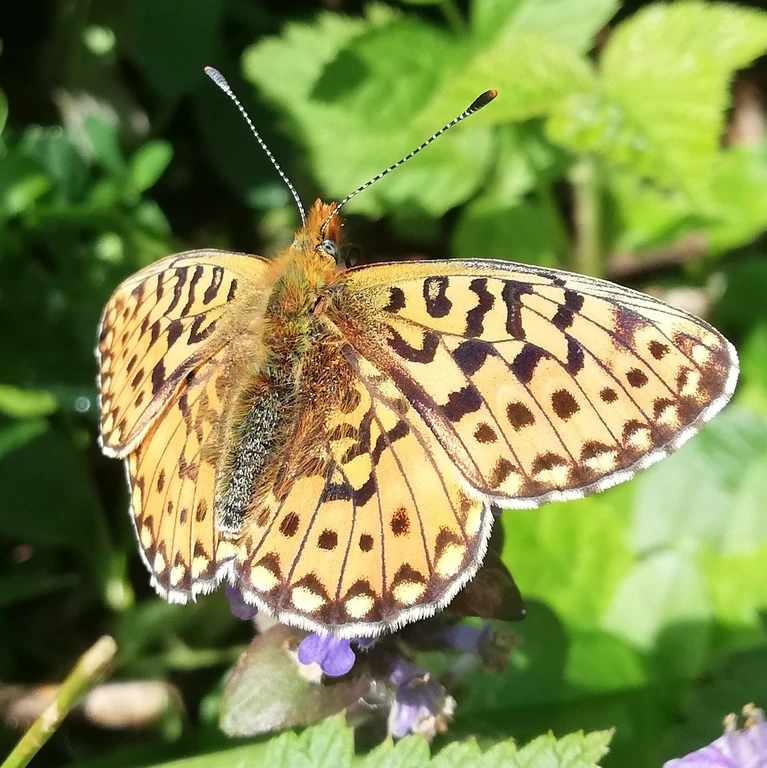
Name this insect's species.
Boloria dia
